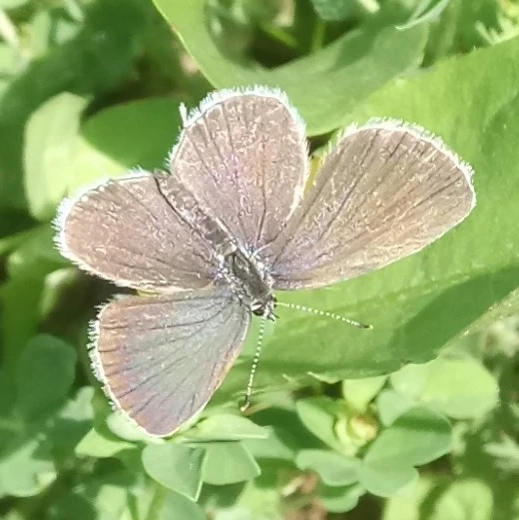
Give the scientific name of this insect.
Cupido argiades (also Elkalyce argiades)
